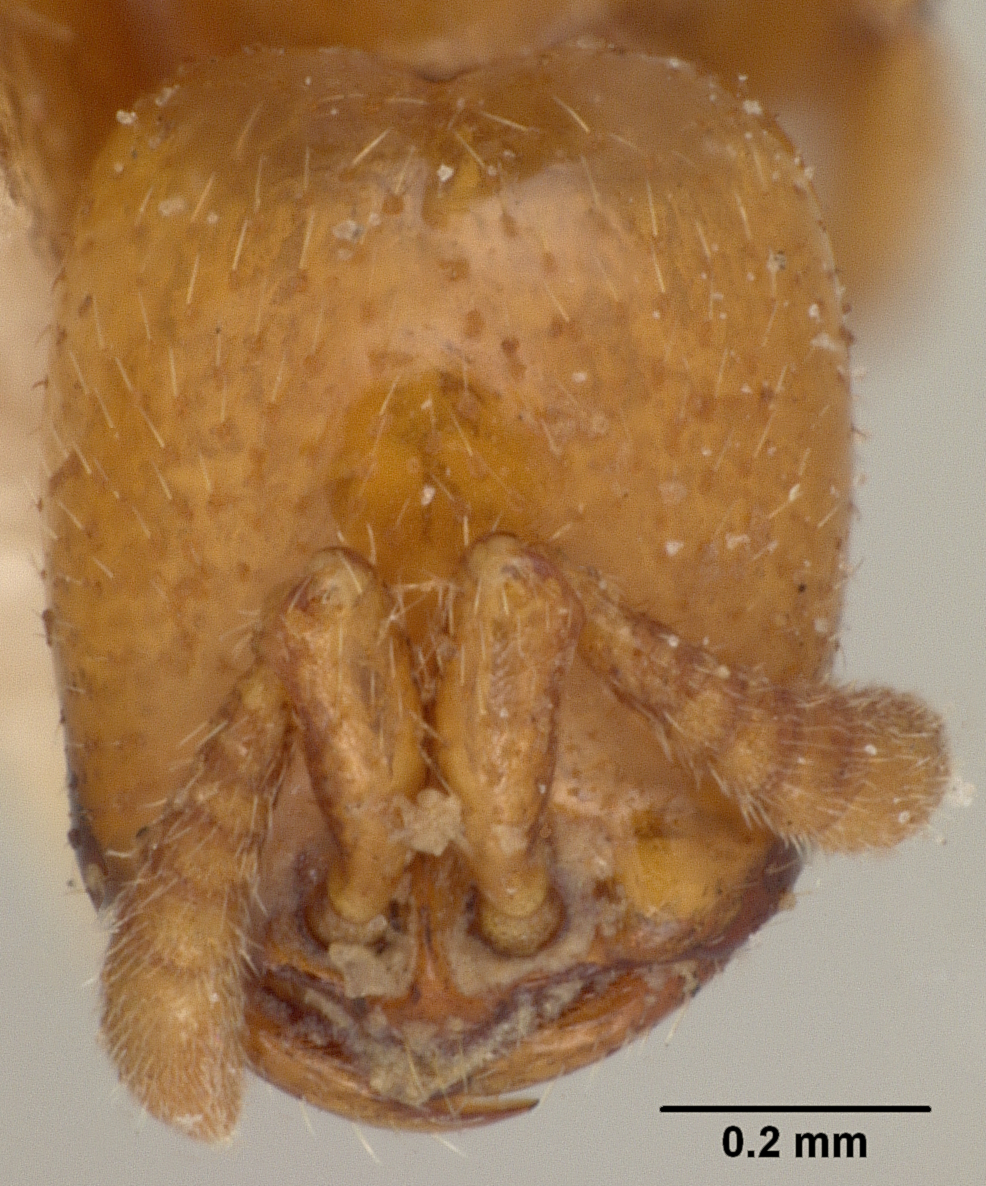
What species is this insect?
Dorylus brevipennis
